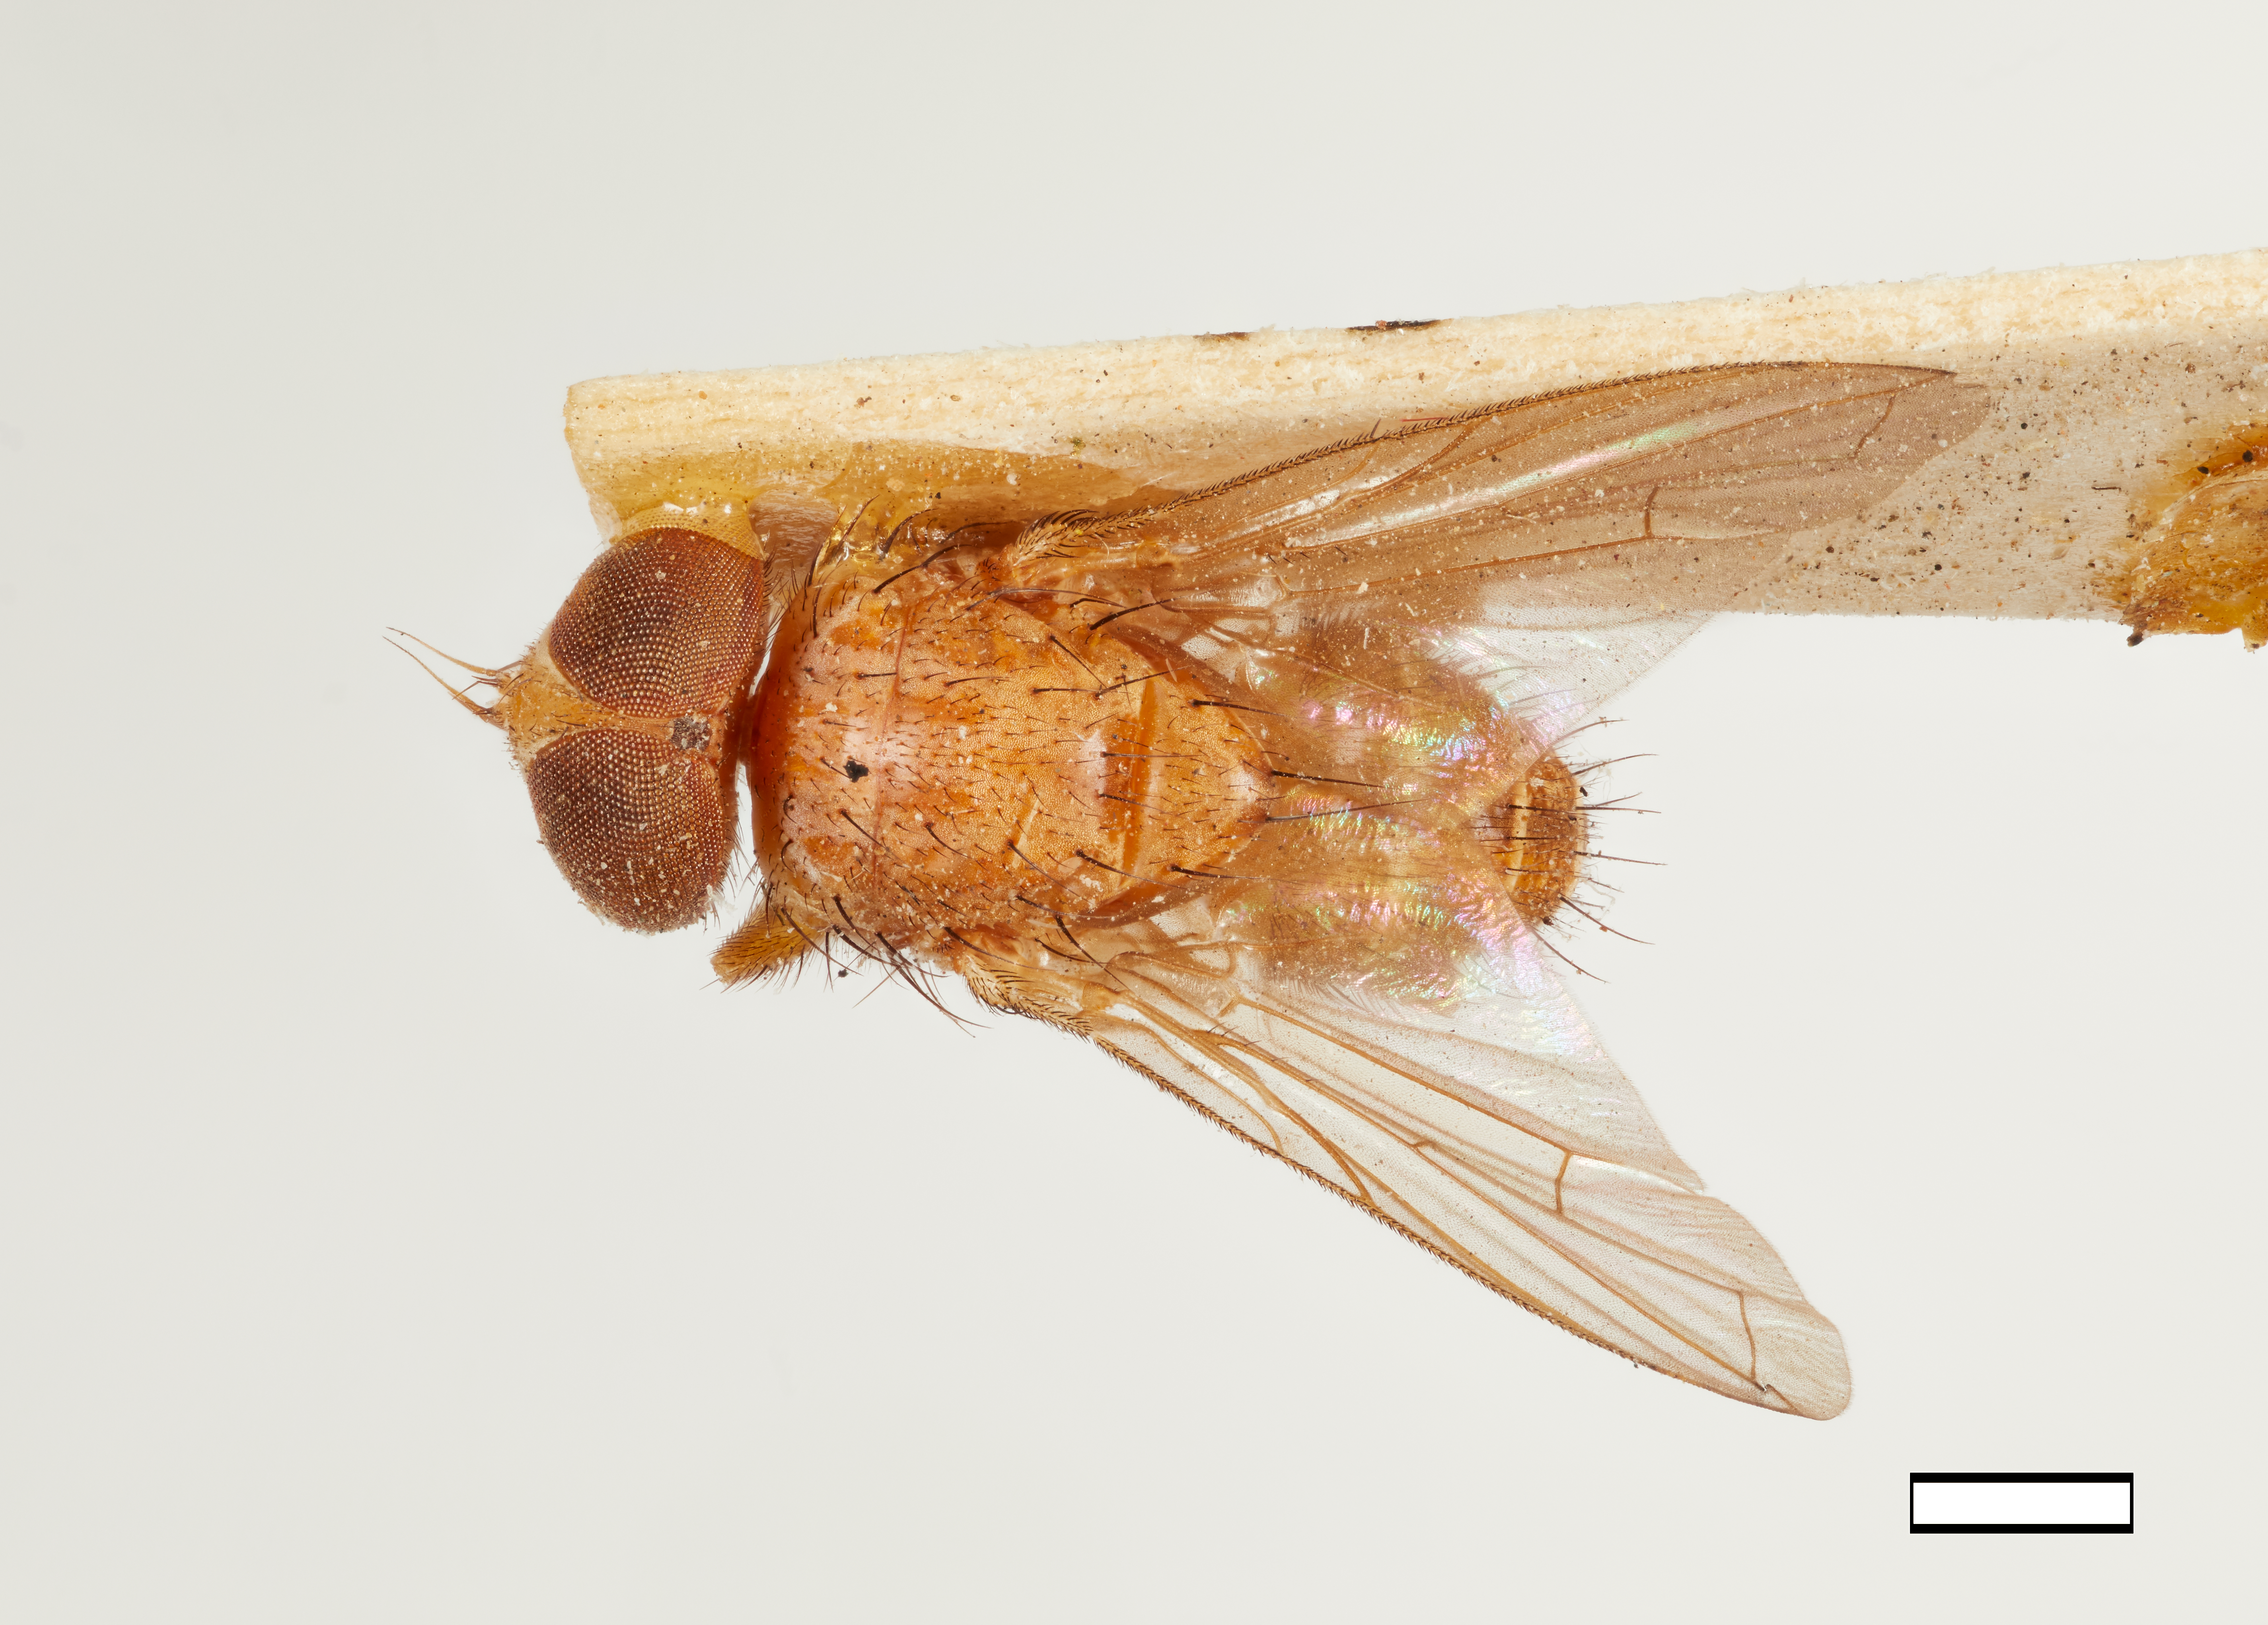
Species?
Palpostoma testacea
